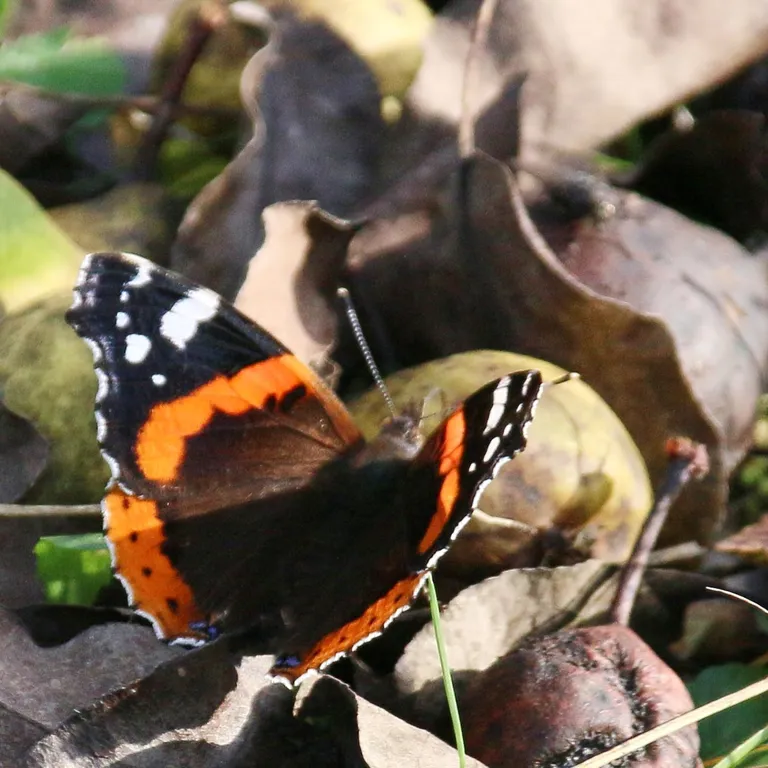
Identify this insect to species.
Vanessa atalanta
